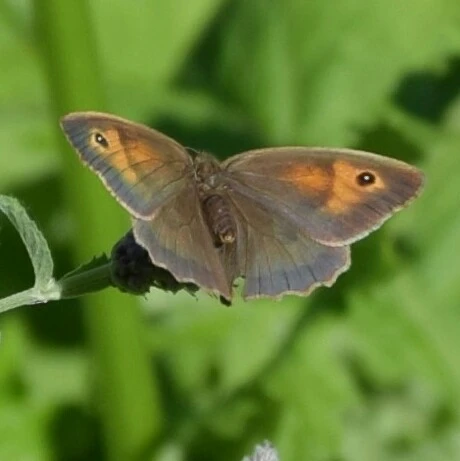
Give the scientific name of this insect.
Maniola jurtina
